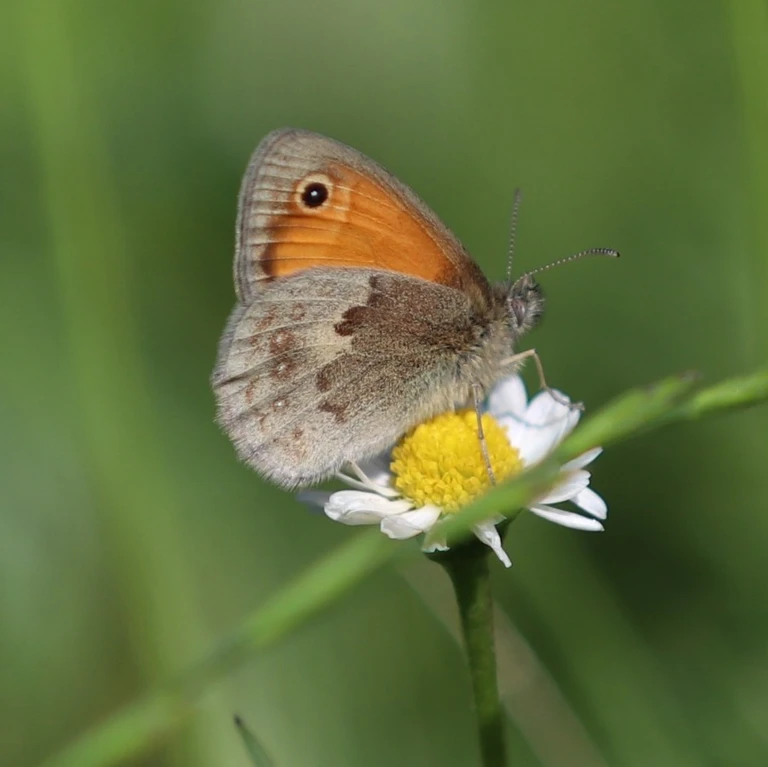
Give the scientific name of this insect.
Coenonympha pamphilus
